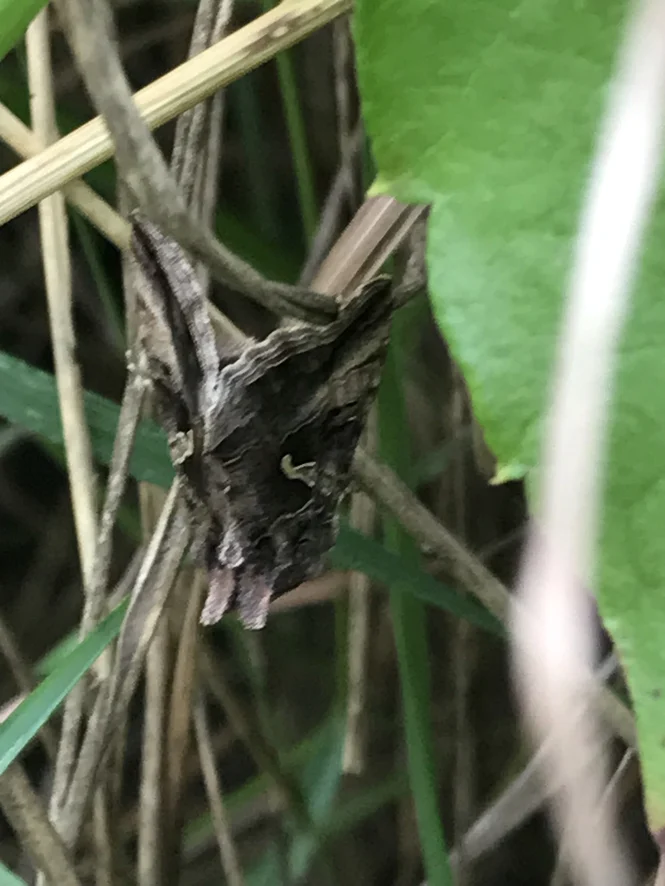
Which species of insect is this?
Autographa gamma
